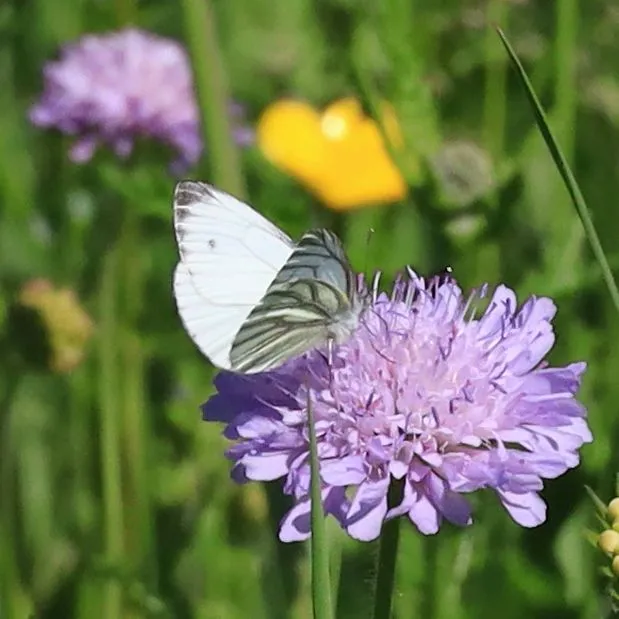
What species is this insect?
Pieris napi
